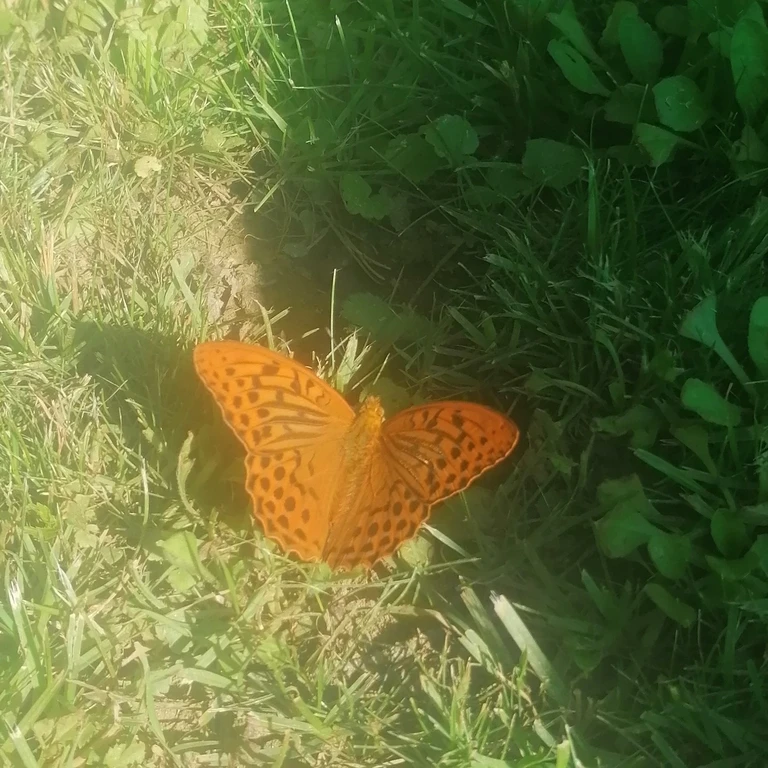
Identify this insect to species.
Argynnis paphia
